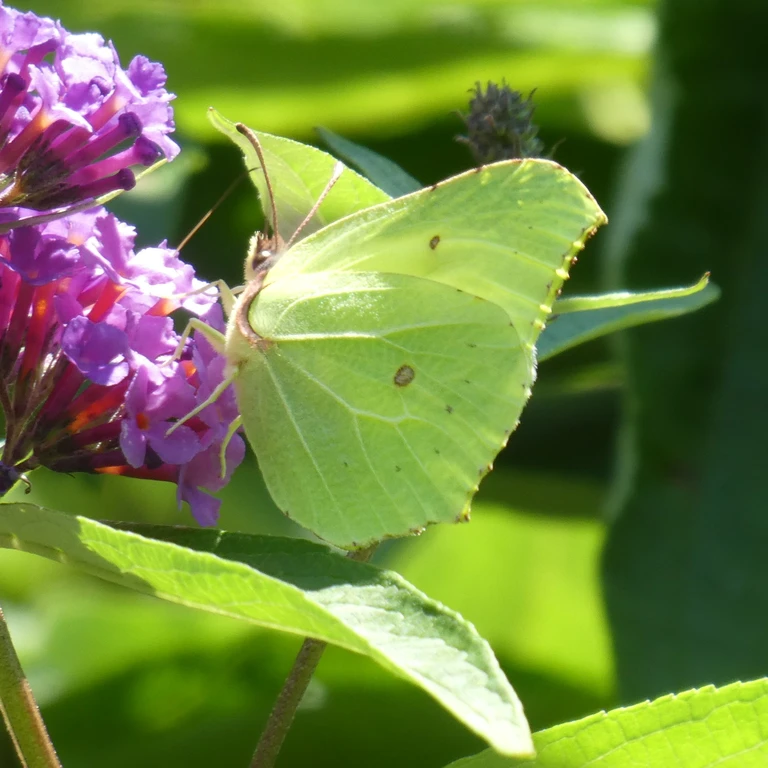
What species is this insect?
Gonepteryx rhamni
